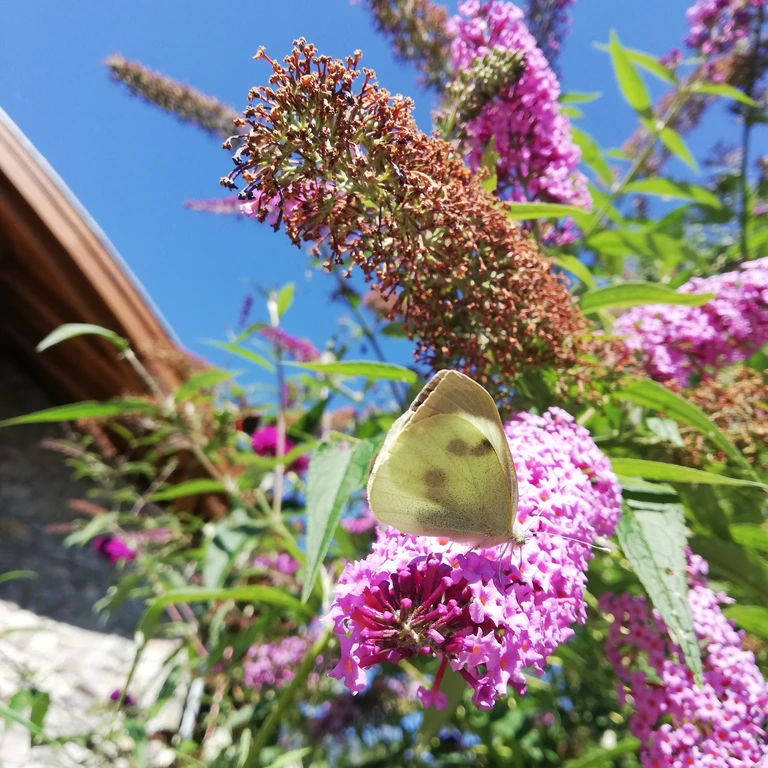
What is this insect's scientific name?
Pieris brassicae
